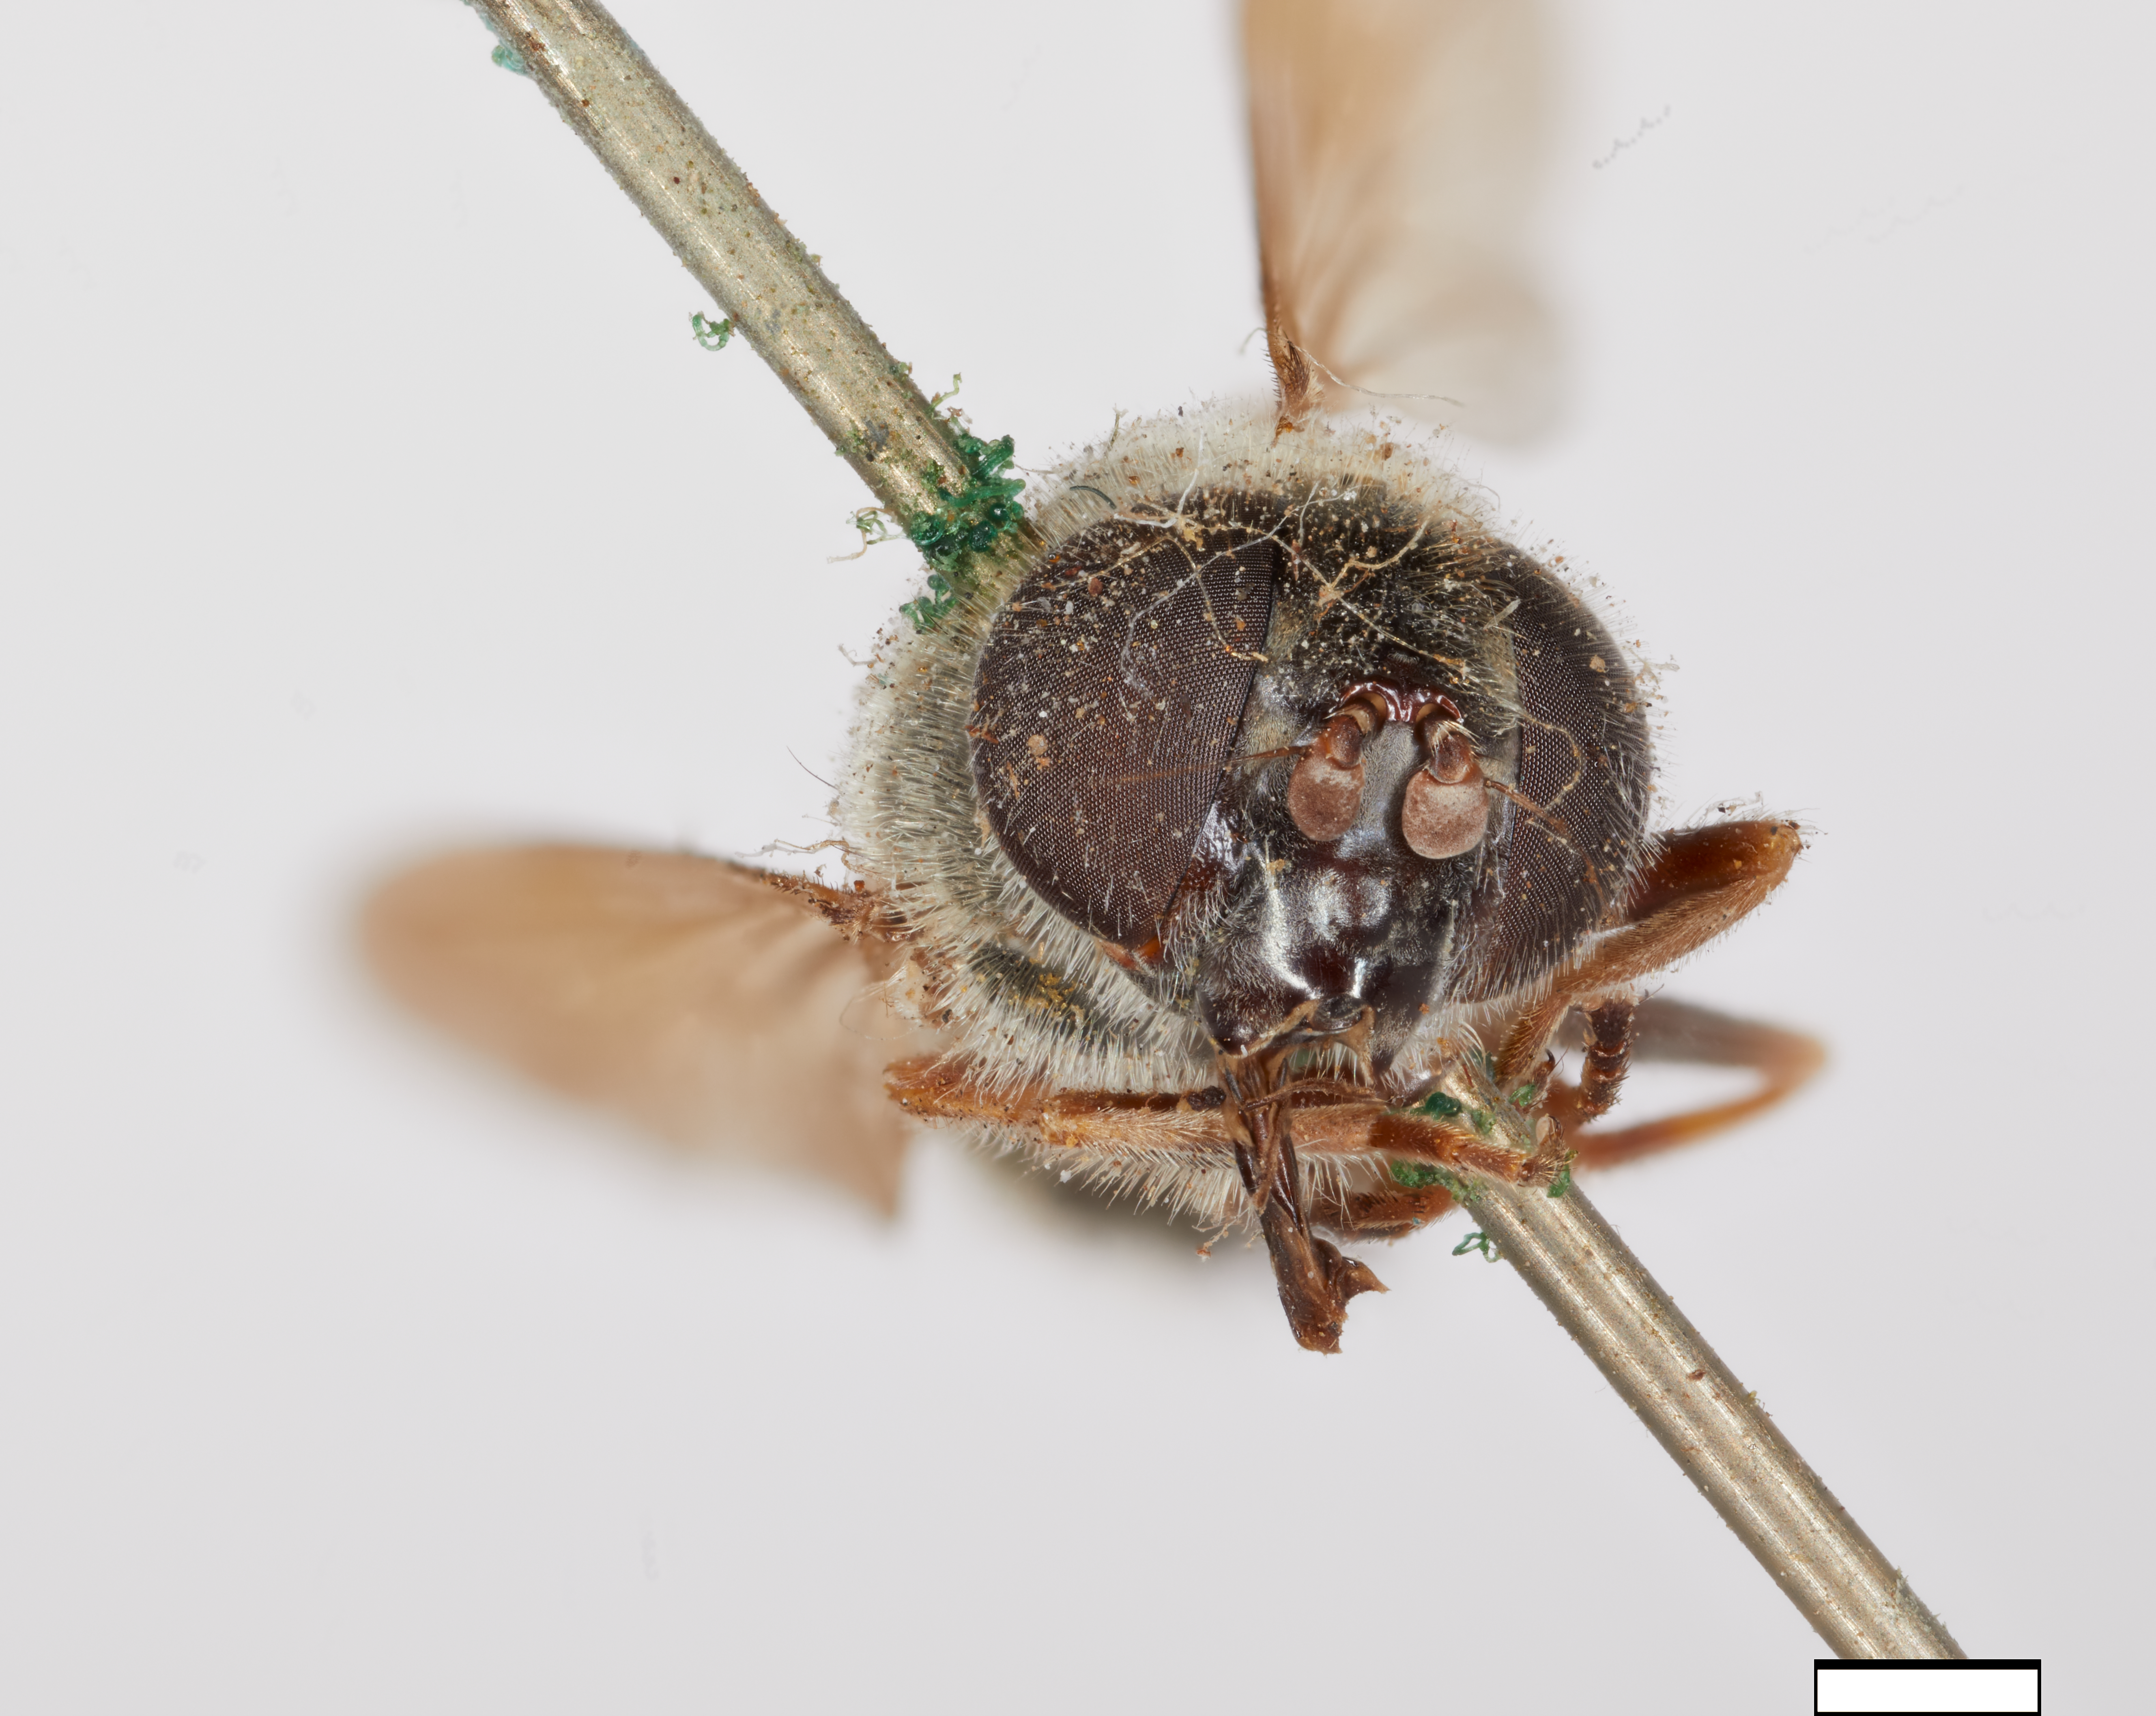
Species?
Chilosia baroni
